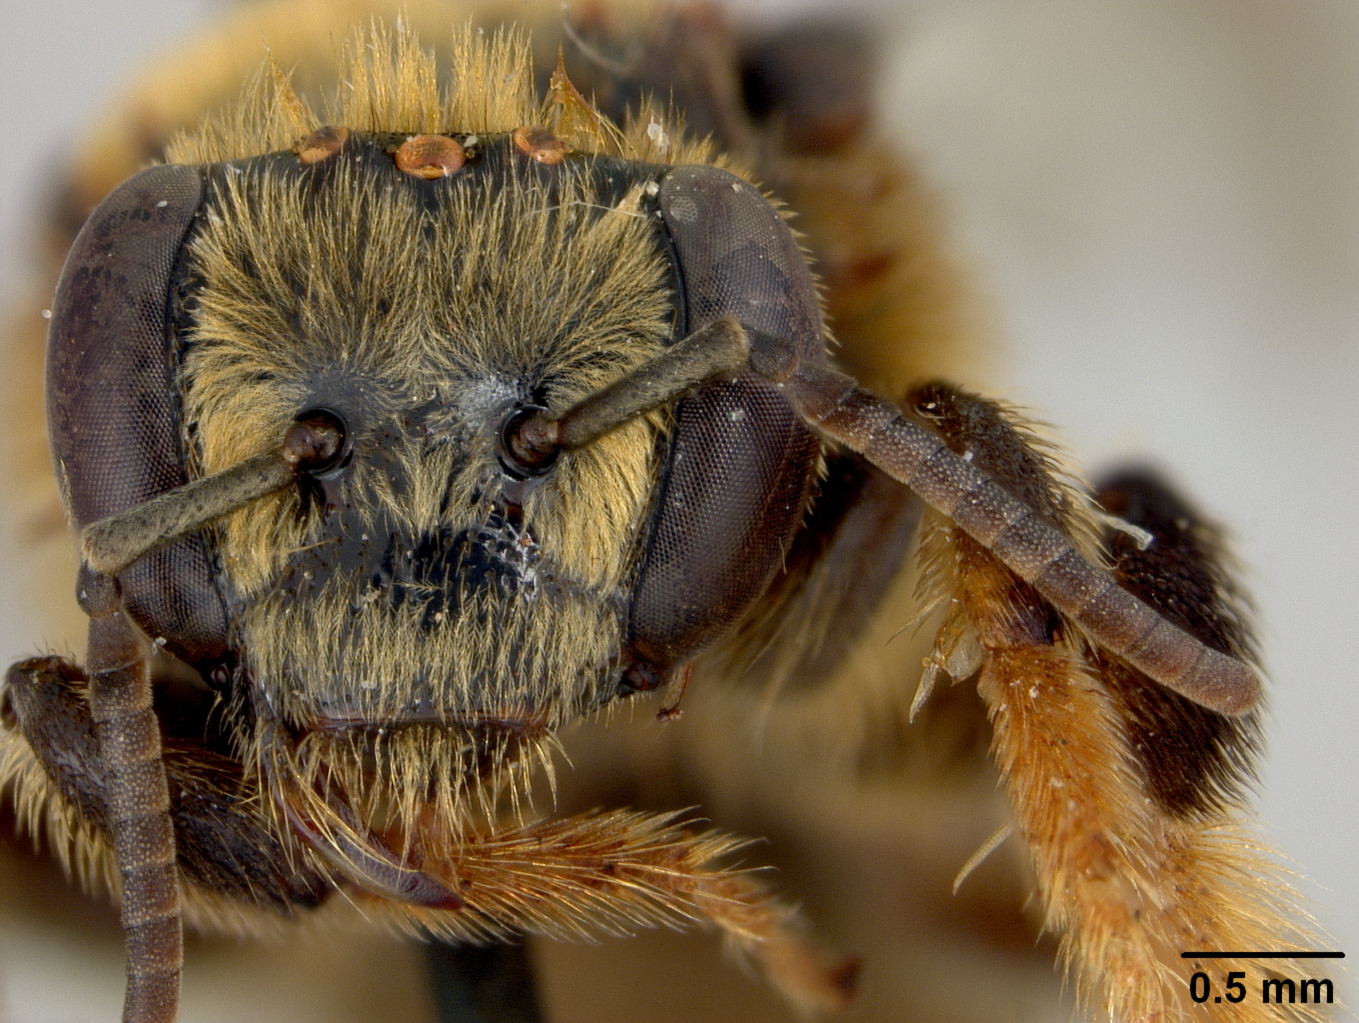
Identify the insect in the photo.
Exomalopsis bartschi
